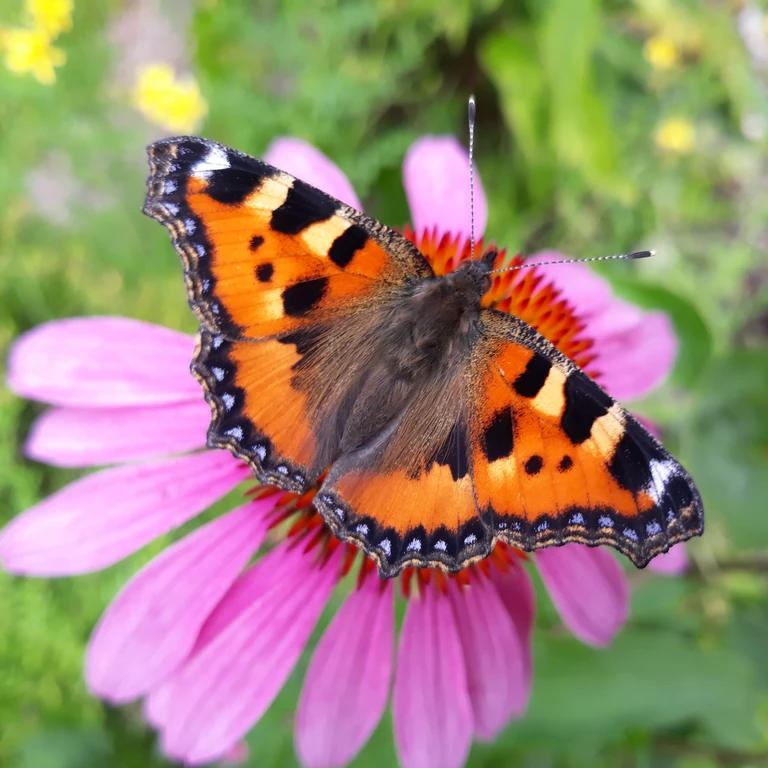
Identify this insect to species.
Aglais urticae
